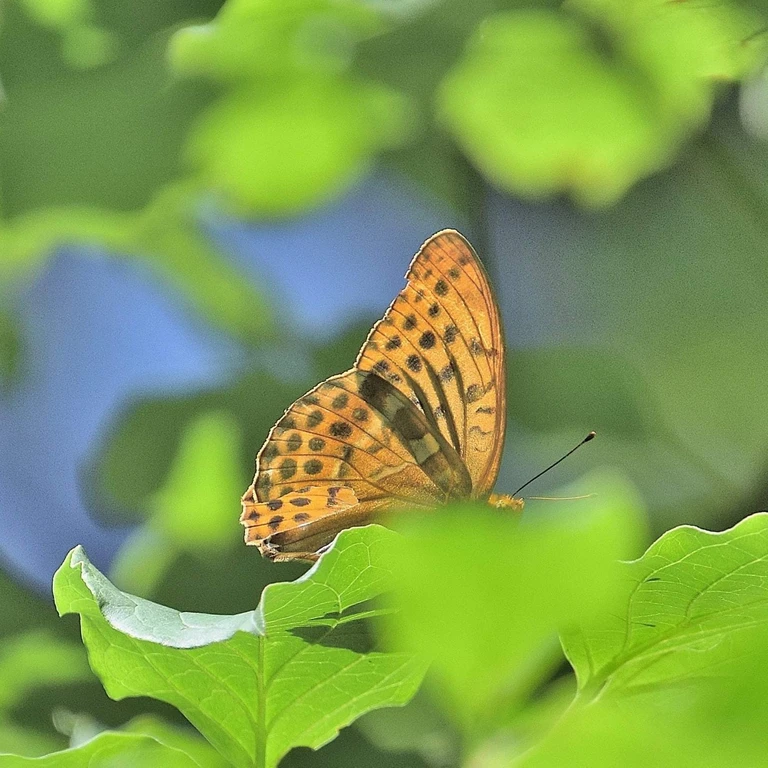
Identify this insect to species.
Argynnis paphia
